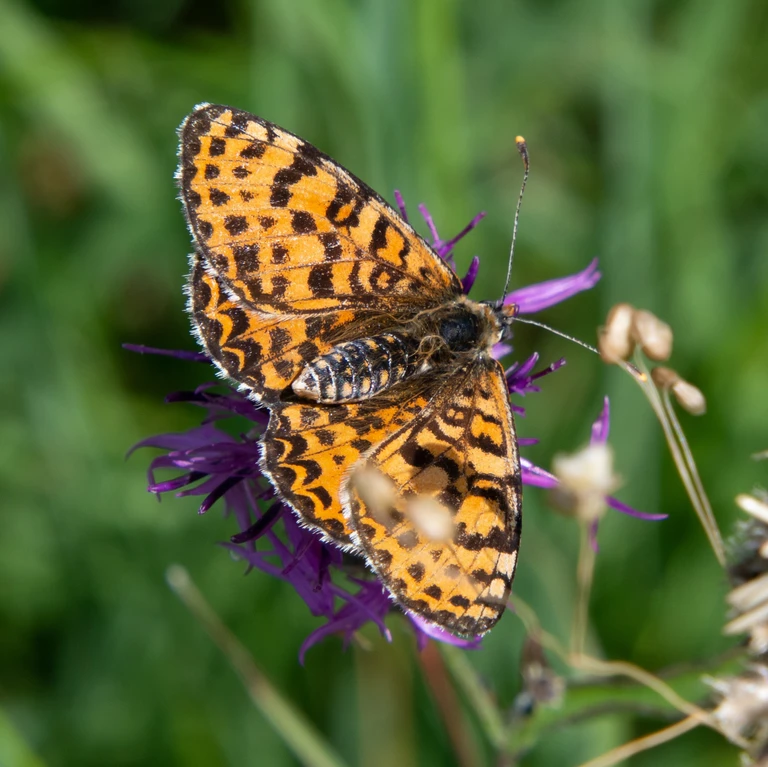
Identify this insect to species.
Melitaea didyma
